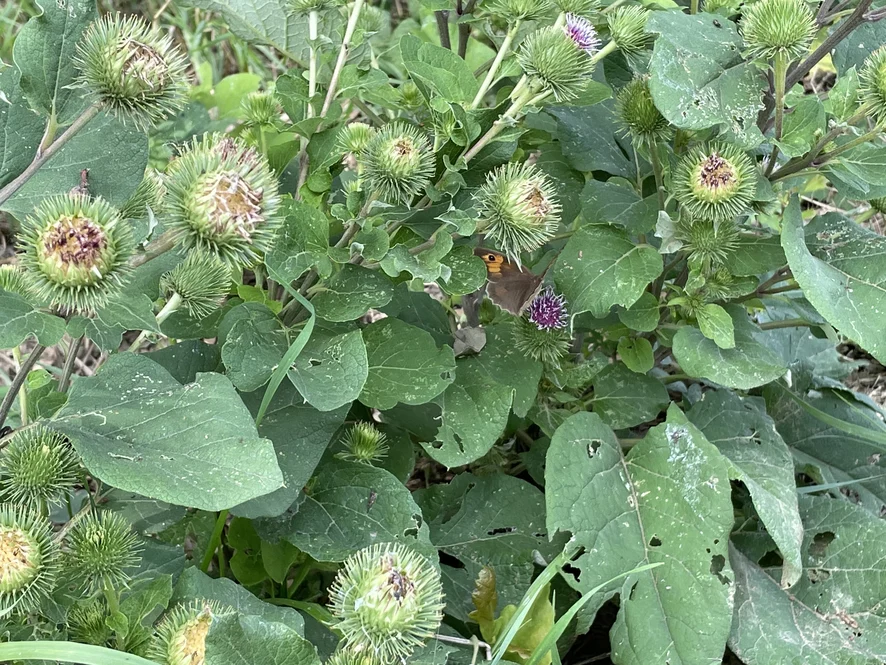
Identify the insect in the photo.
Maniola jurtina
